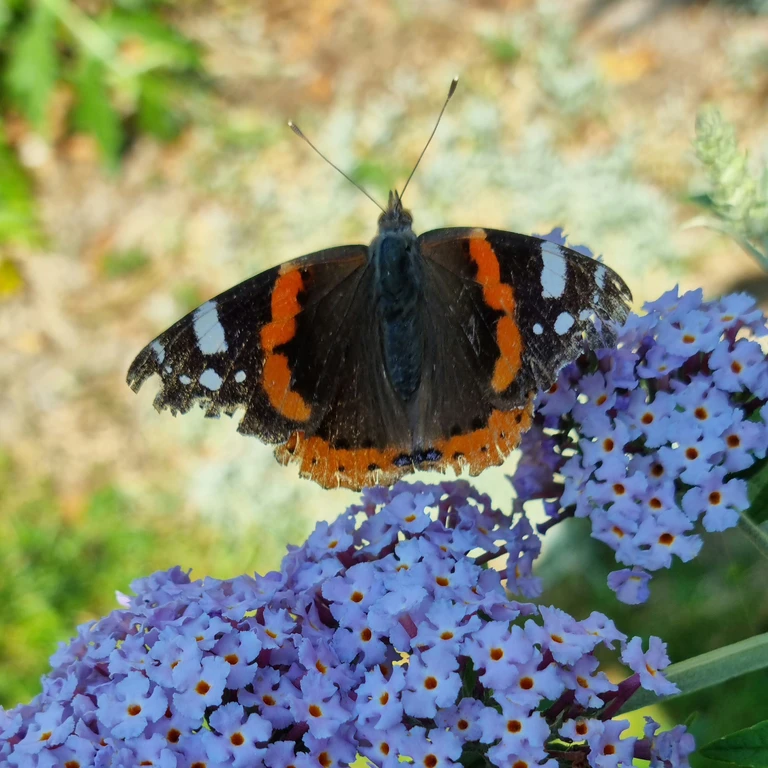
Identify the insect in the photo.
Vanessa atalanta
